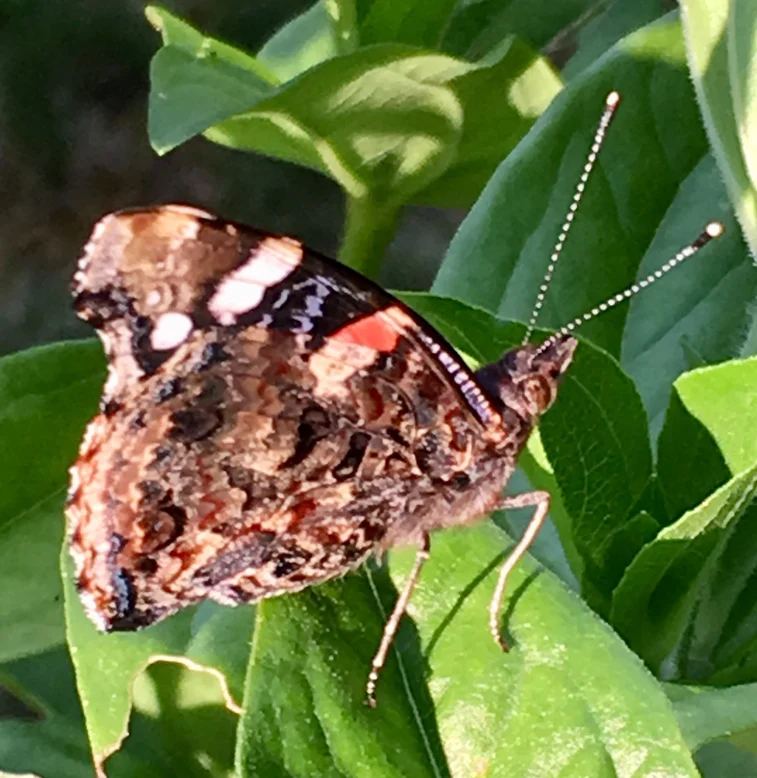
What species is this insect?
Vanessa atalanta
